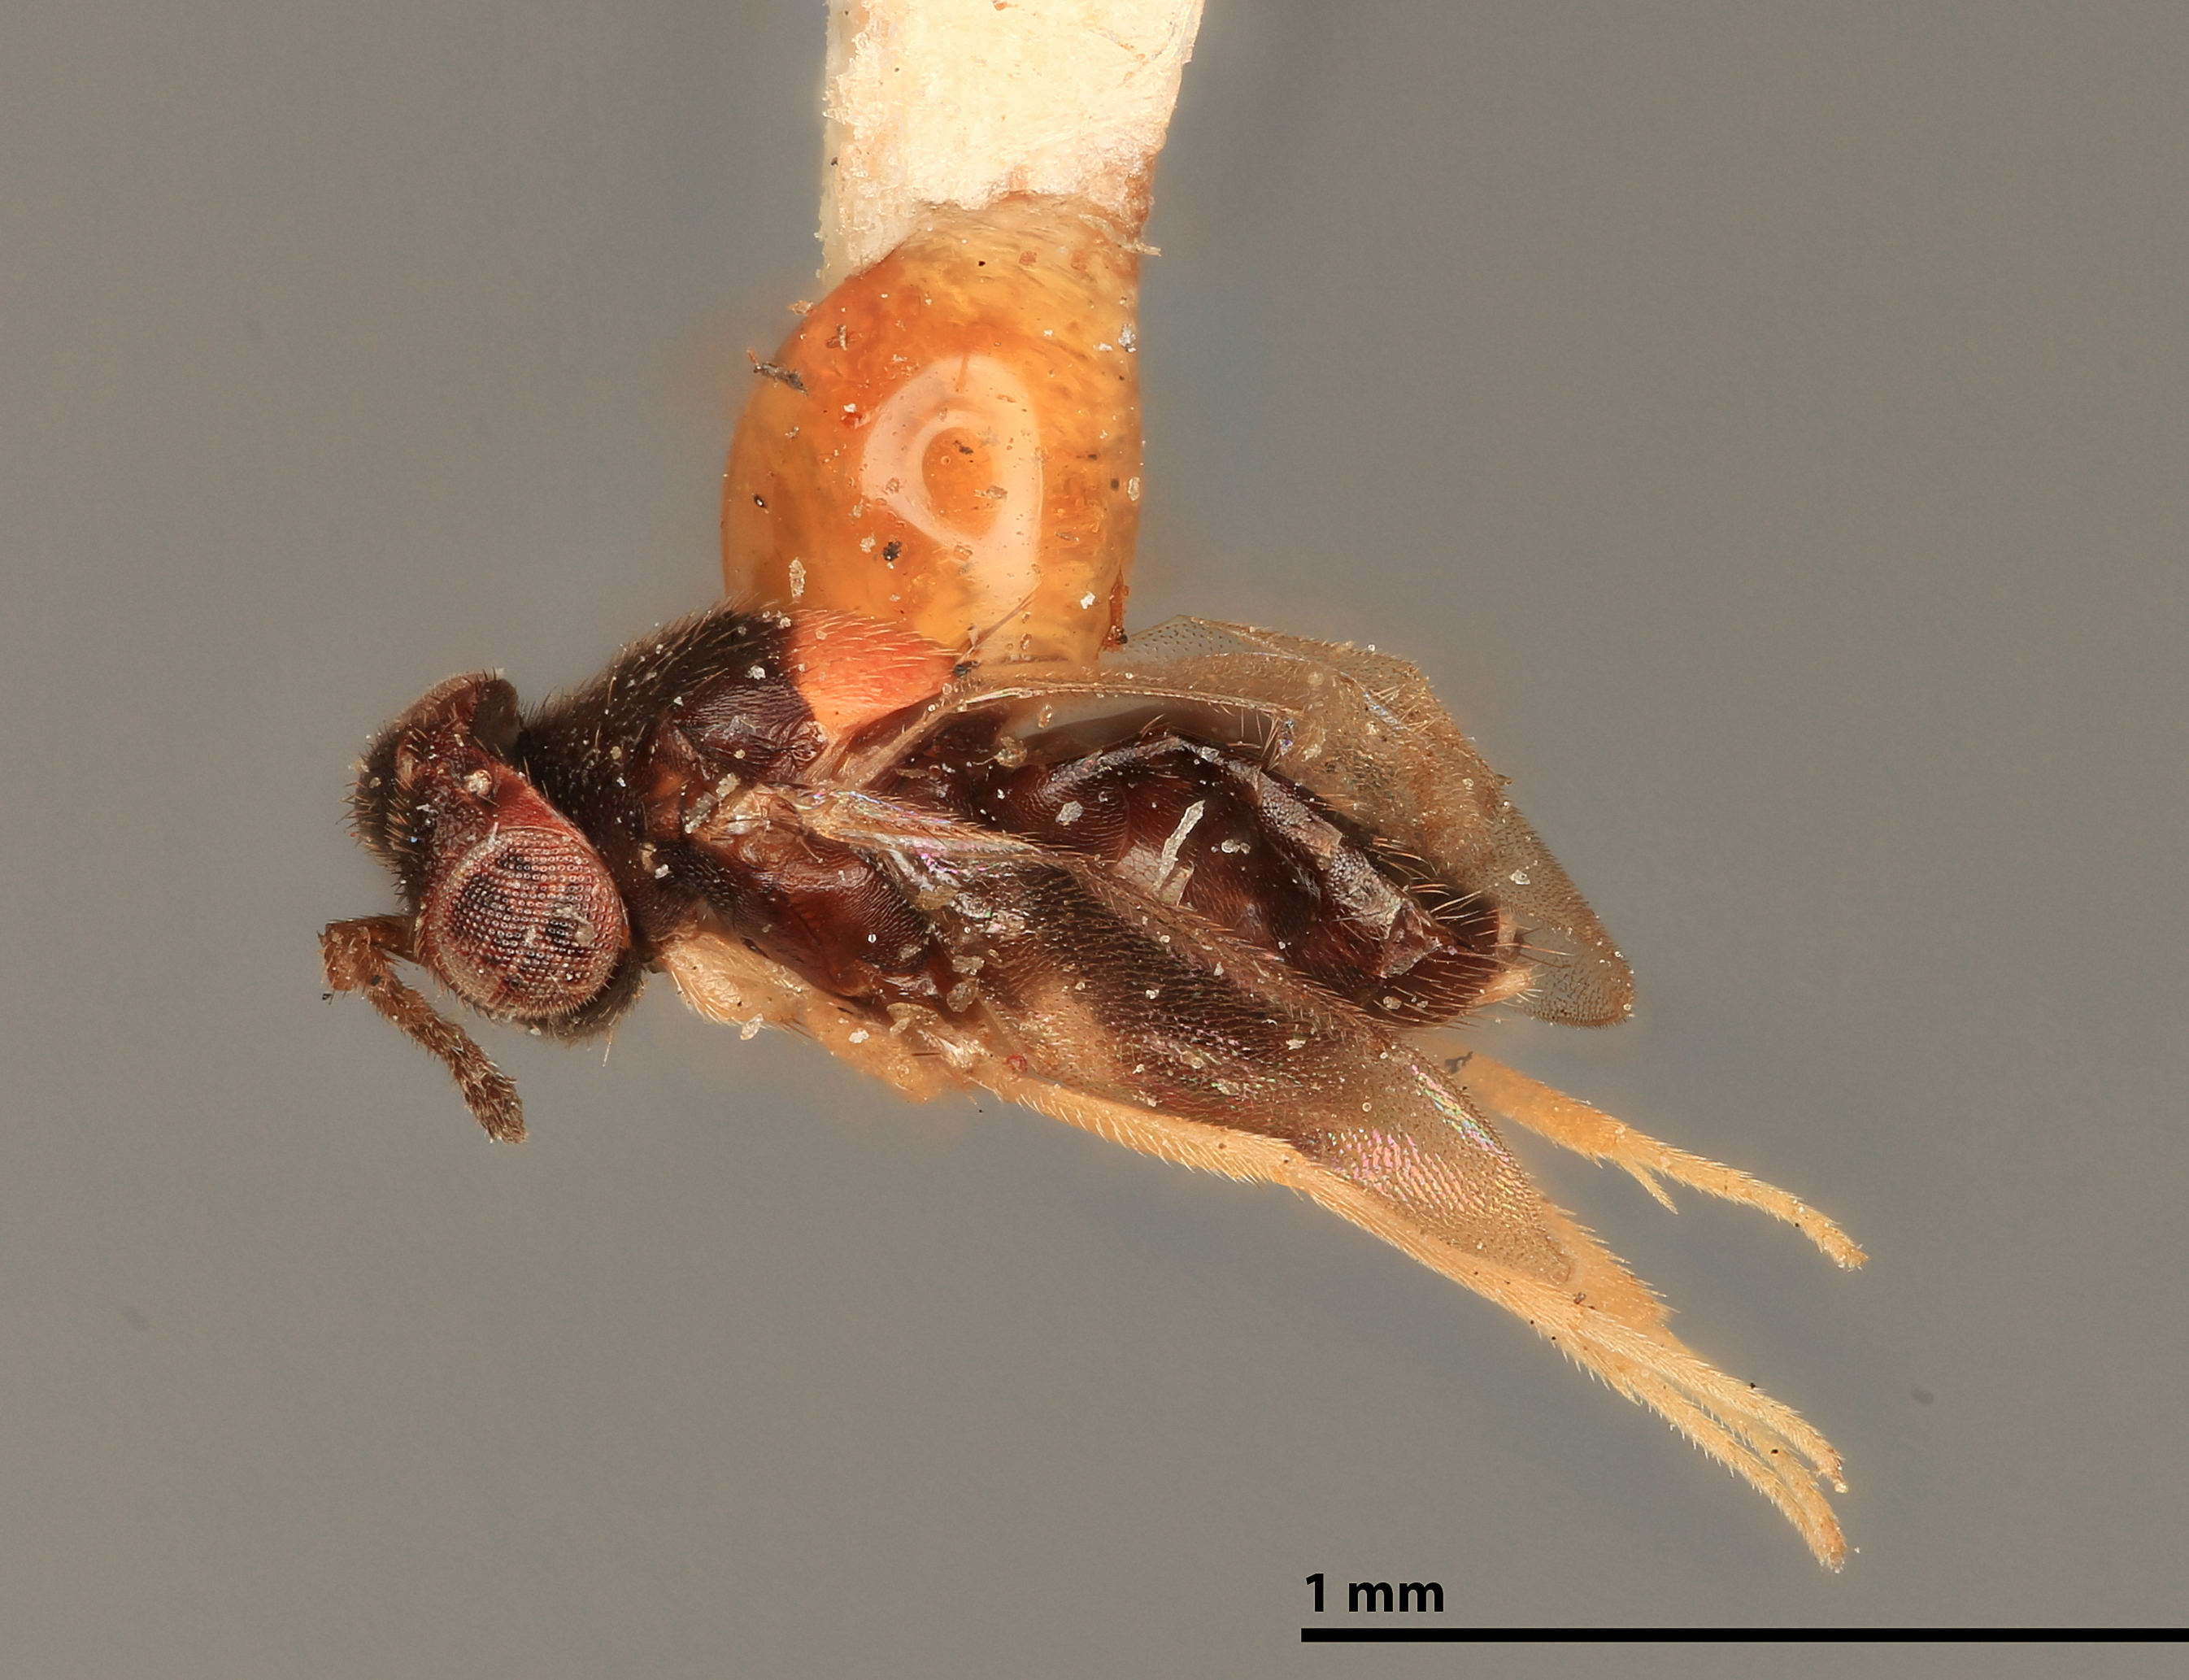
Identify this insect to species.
Coccophagus australiensis
